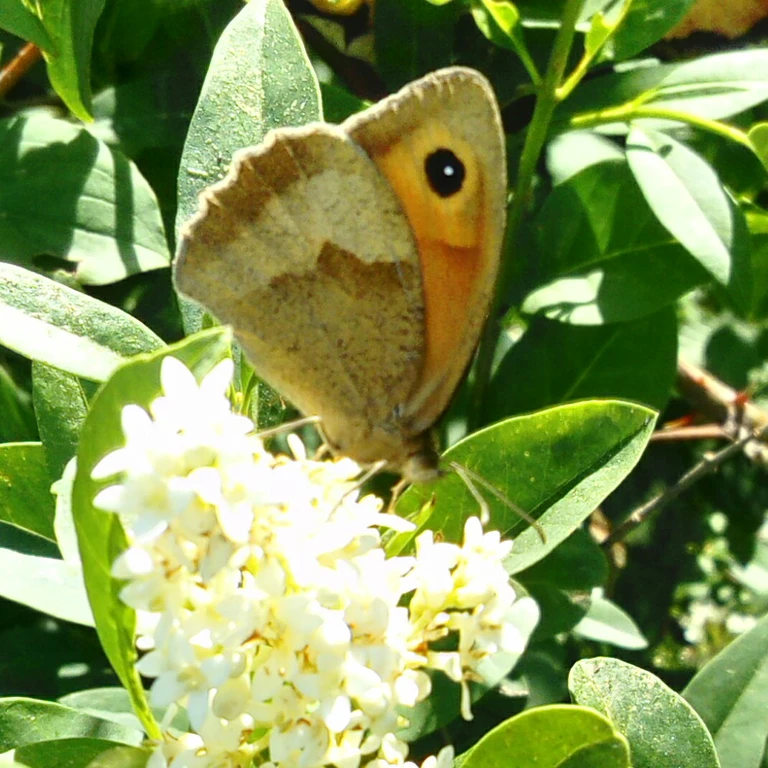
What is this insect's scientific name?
Maniola jurtina
